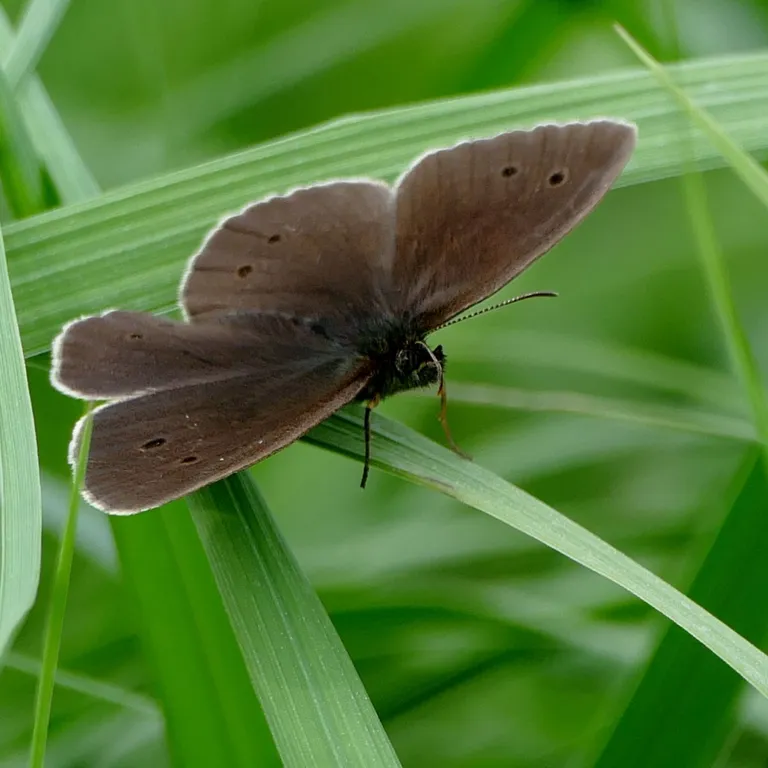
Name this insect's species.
Aphantopus hyperantus
